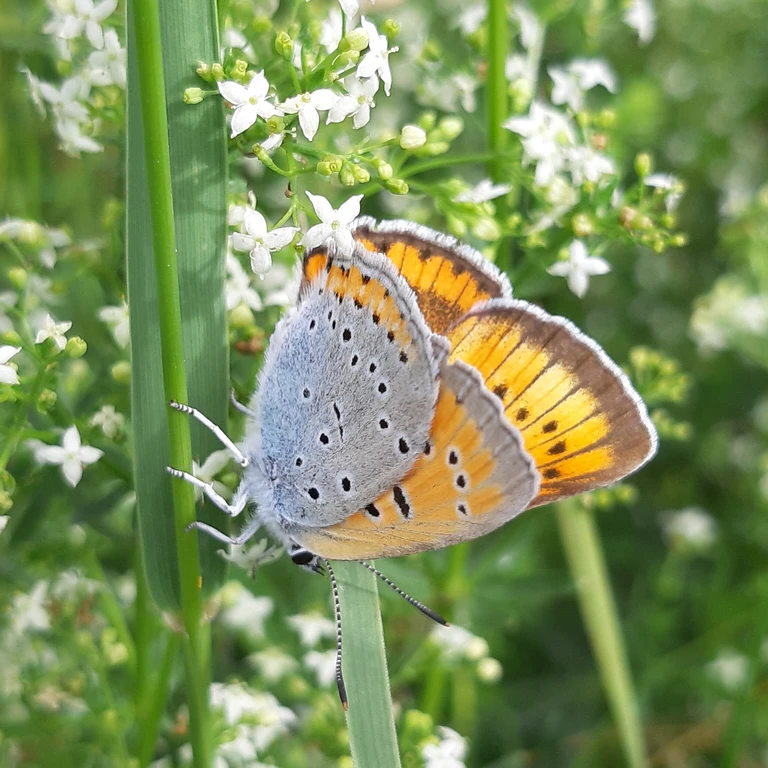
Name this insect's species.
Lycaena dispar
